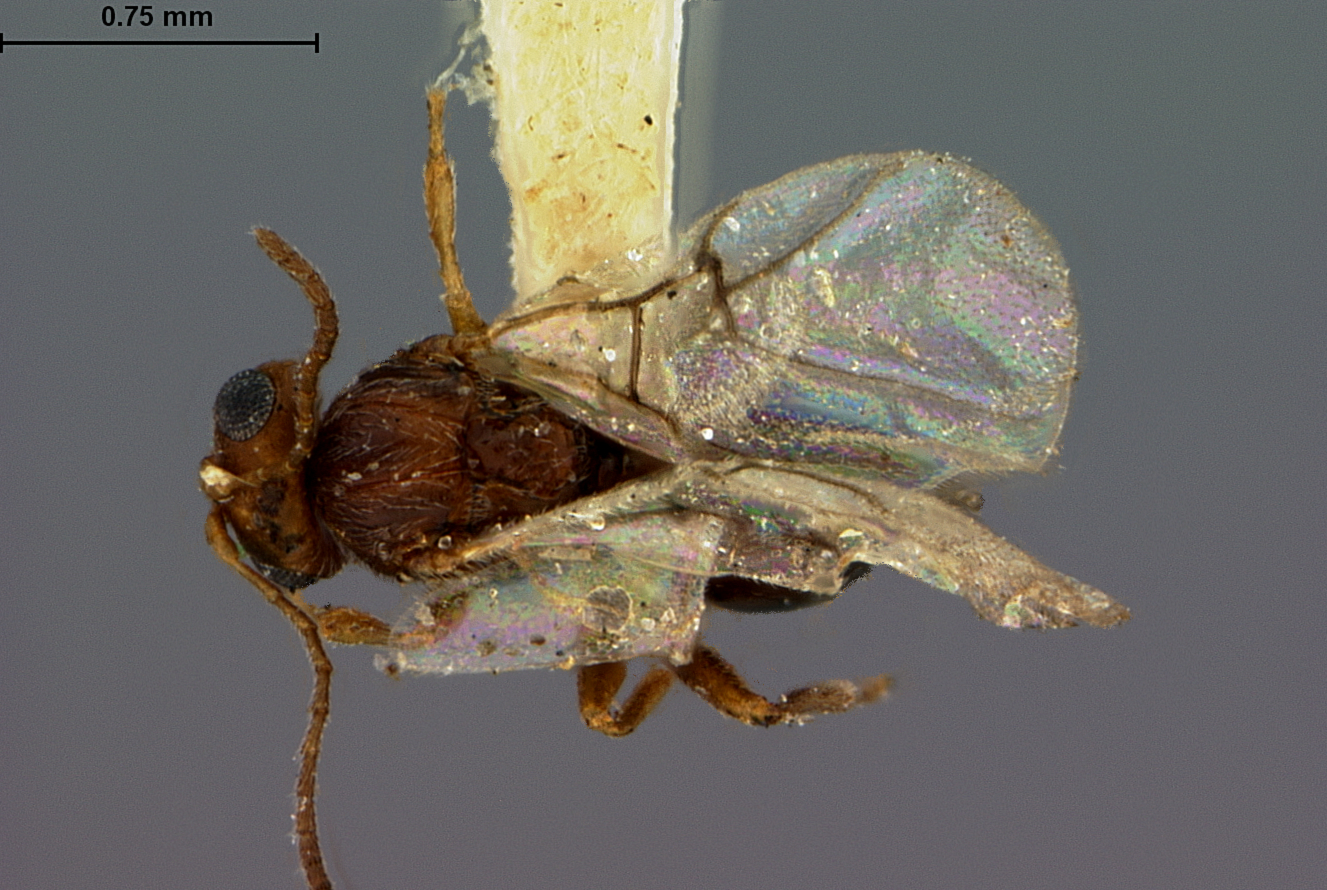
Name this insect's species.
Dryophanta cressoni
